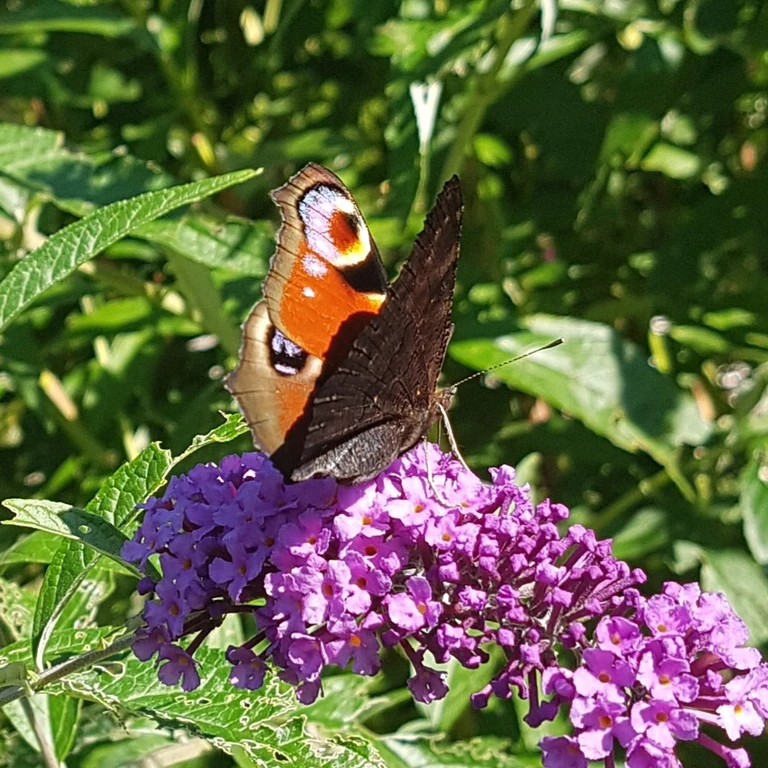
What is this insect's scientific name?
Aglais io
